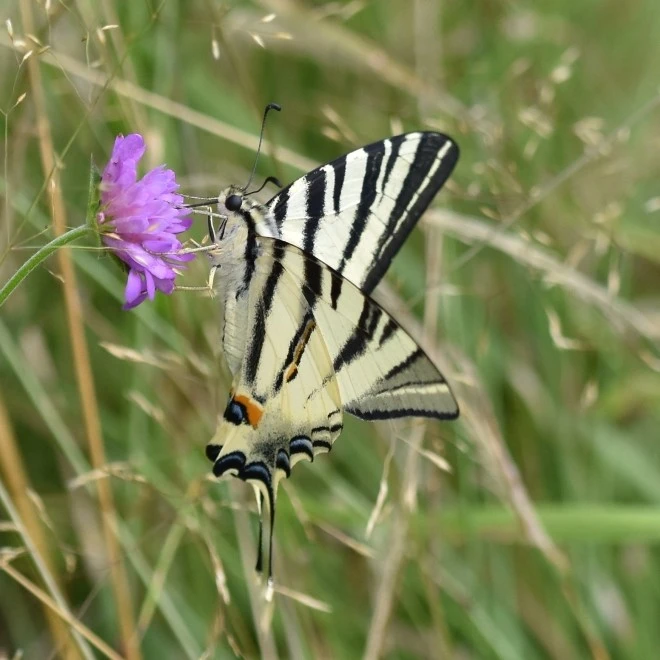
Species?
Iphiclides podalirius
